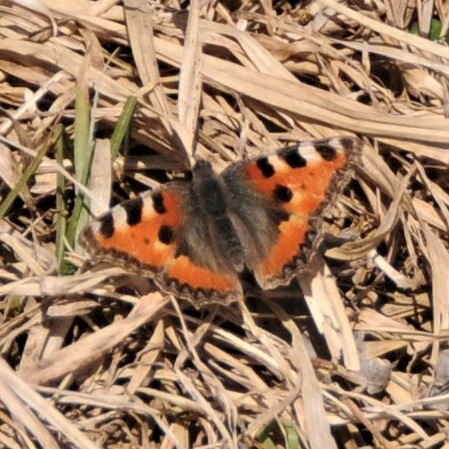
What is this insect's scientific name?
Aglais urticae
